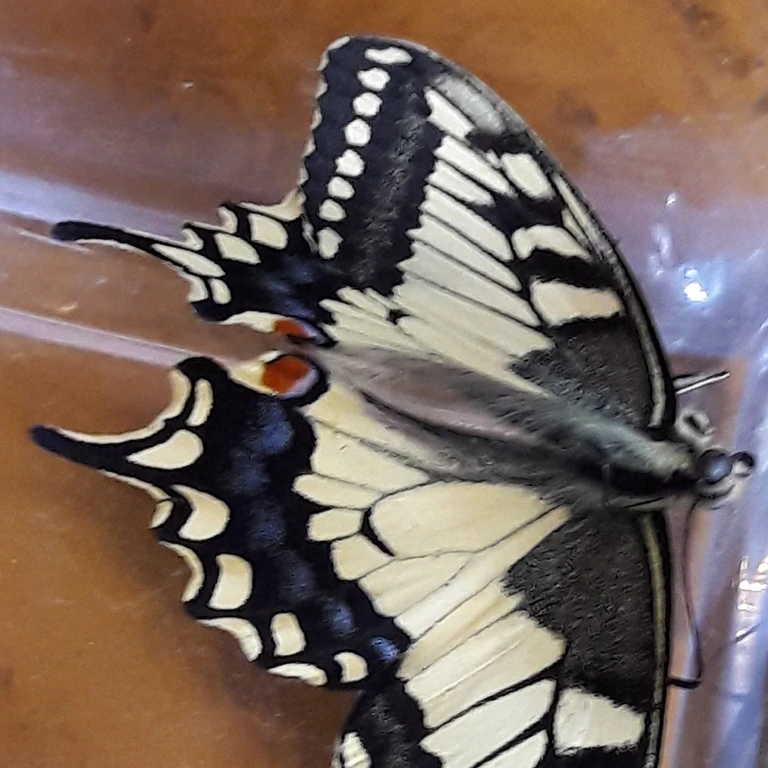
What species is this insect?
Papilio machaon
